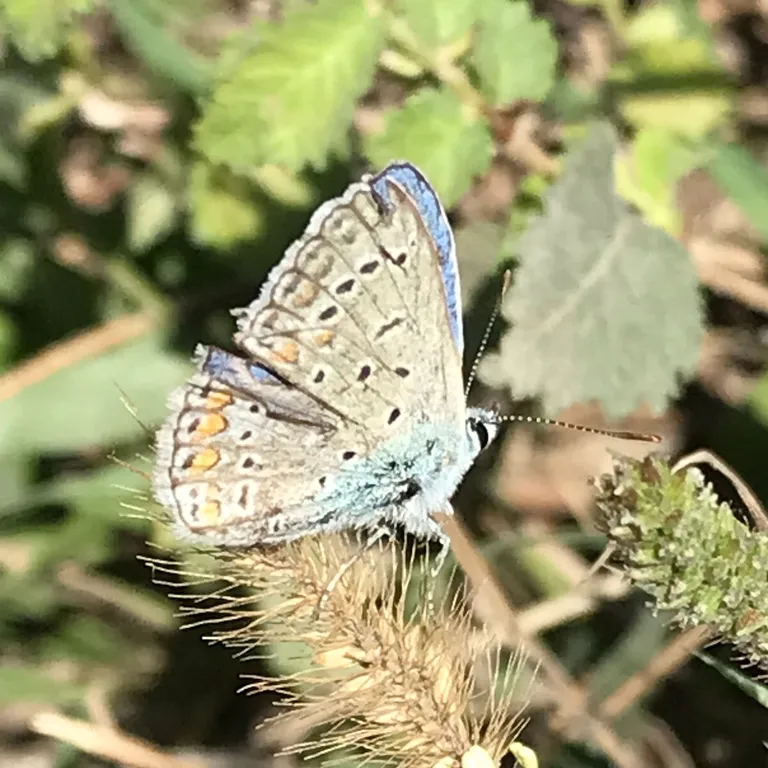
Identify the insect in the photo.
Polyommatus icarus
